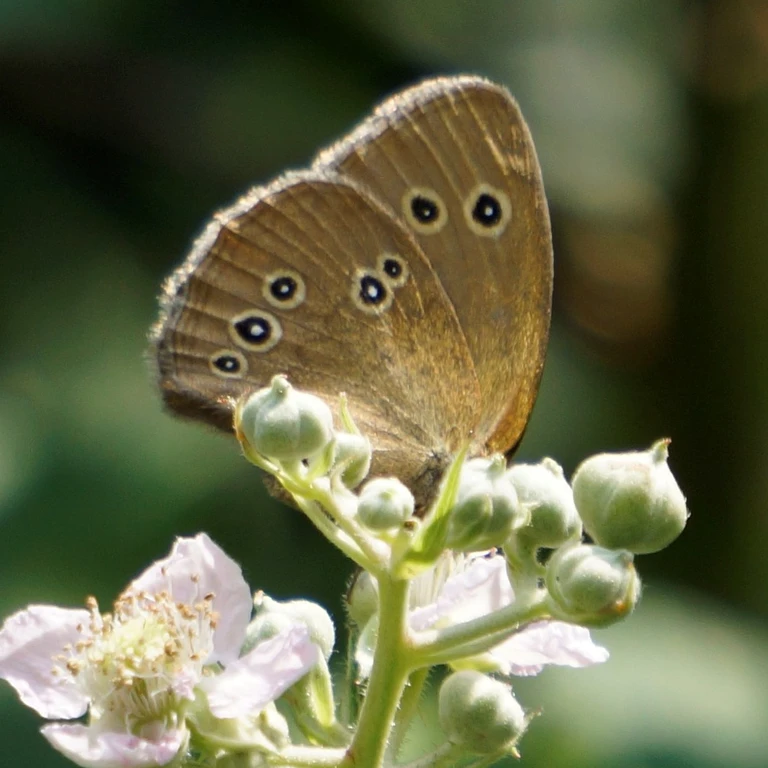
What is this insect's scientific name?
Aphantopus hyperantus
